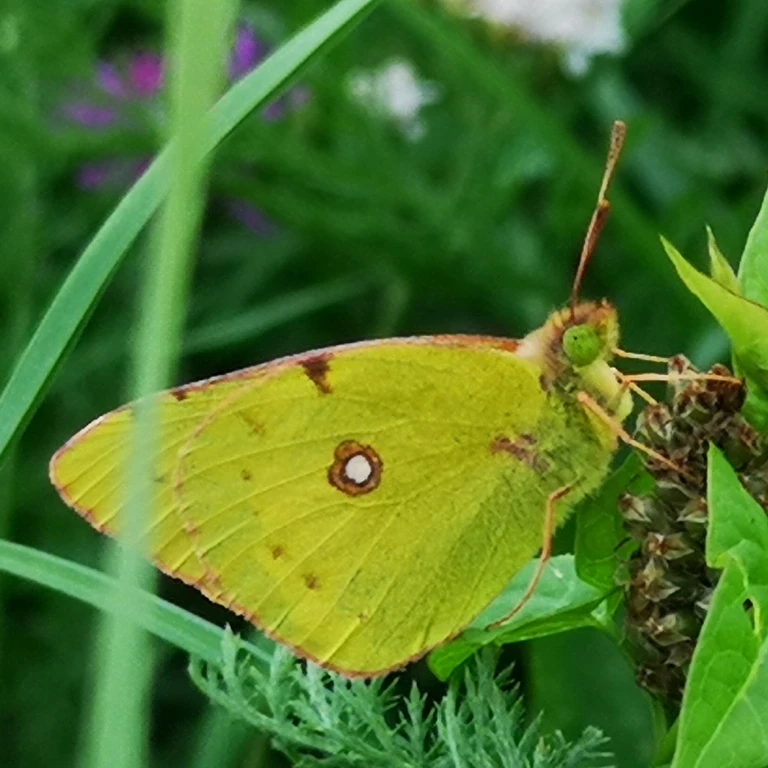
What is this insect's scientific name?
Colias croceus
